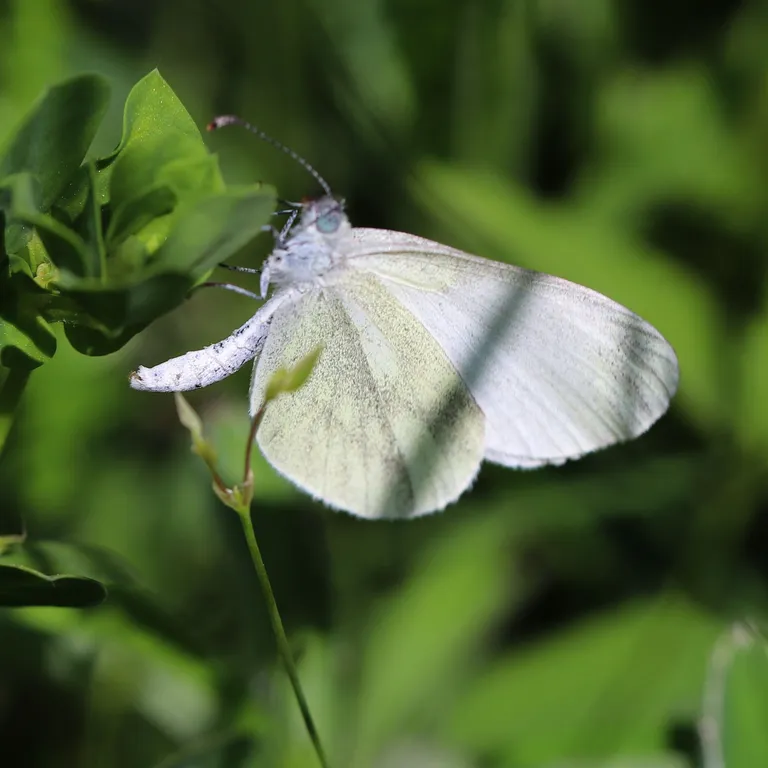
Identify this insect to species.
Leptidea sinapis/juvernica
